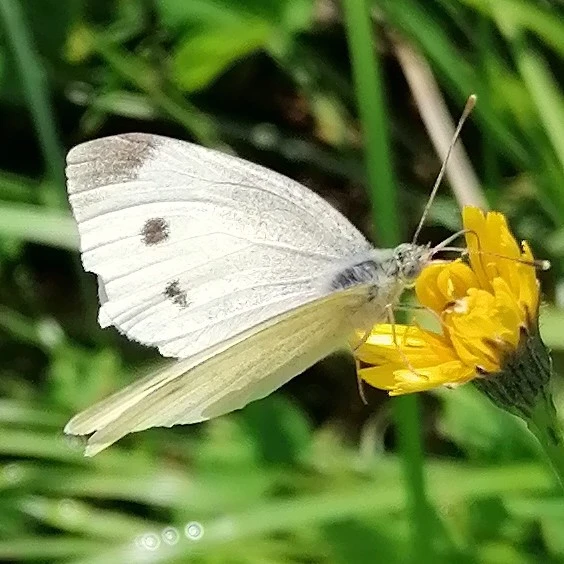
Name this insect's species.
Pieris rapae
